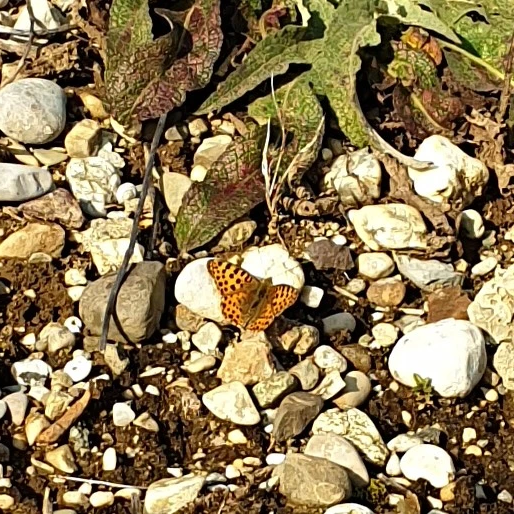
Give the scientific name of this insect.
Issoria lathonia
